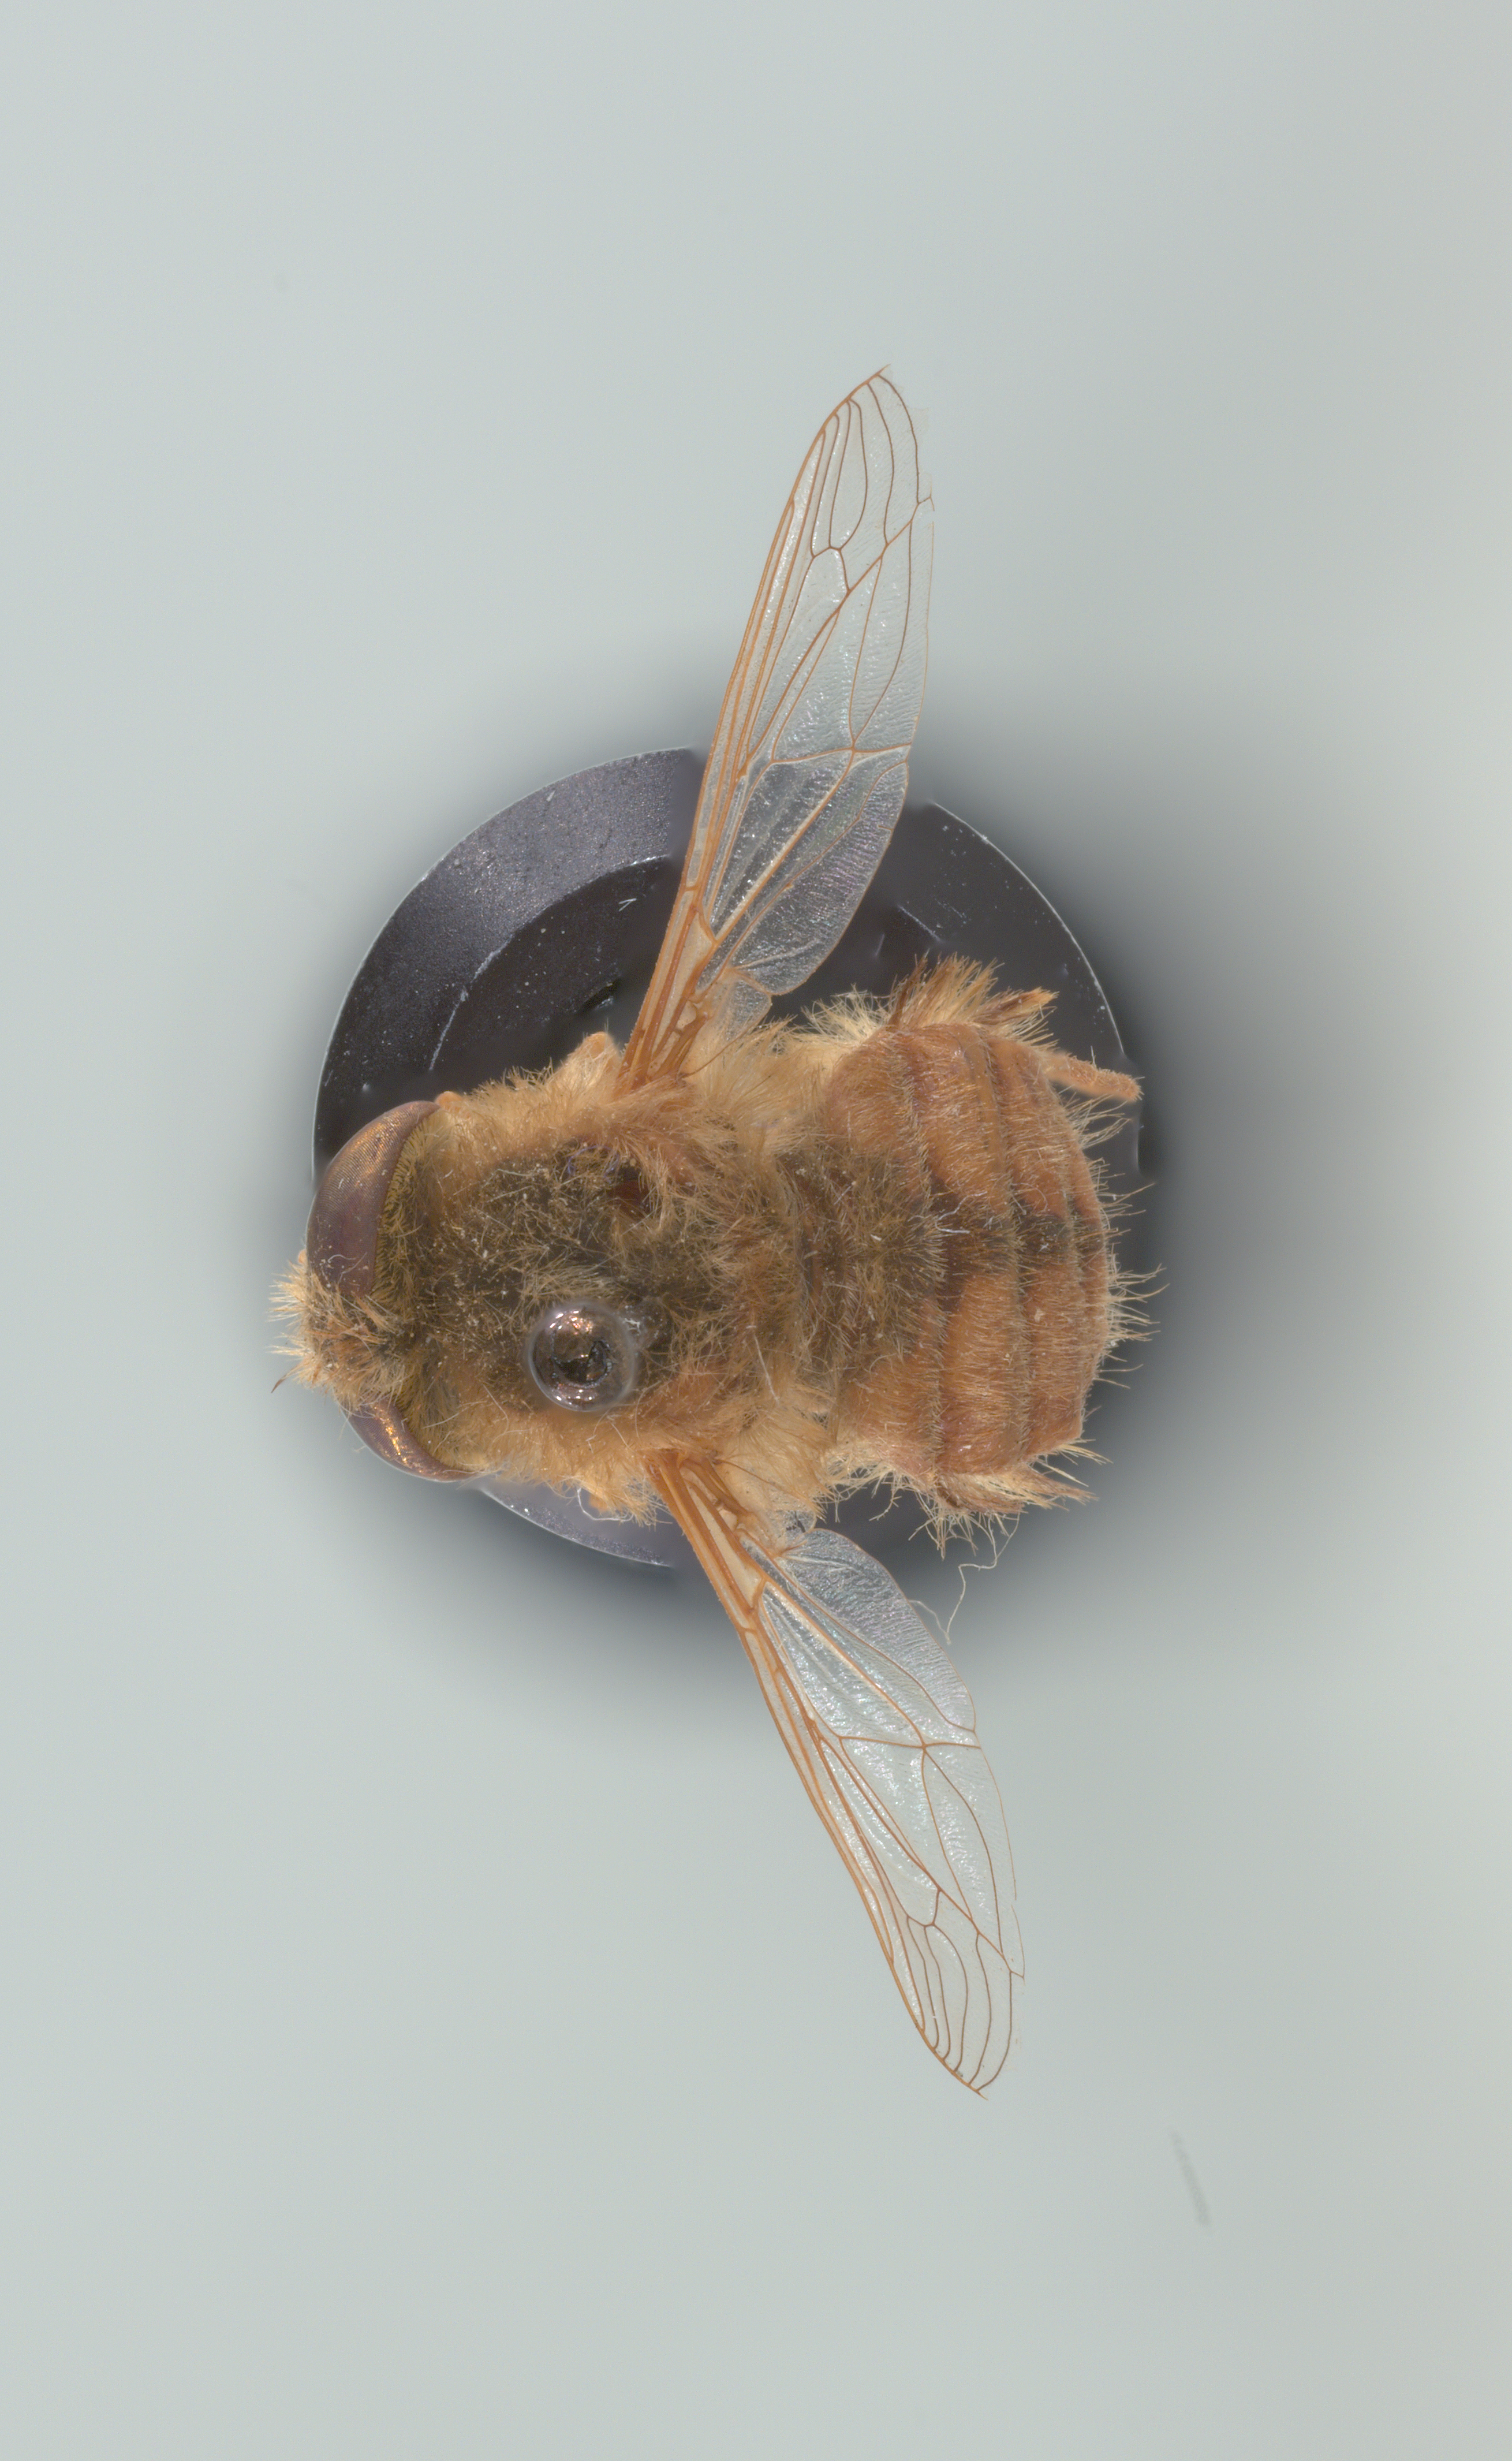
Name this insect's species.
Neorhynchocephalus vitripennis
